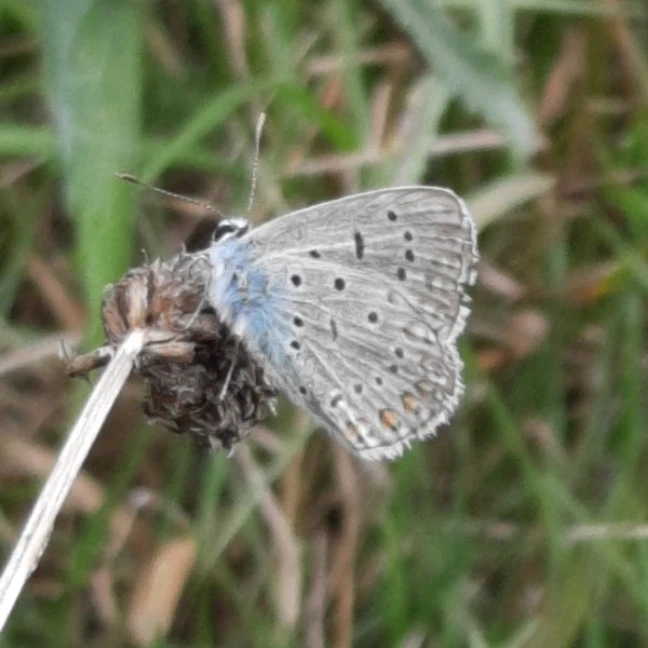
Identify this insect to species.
Polyommatus icarus
